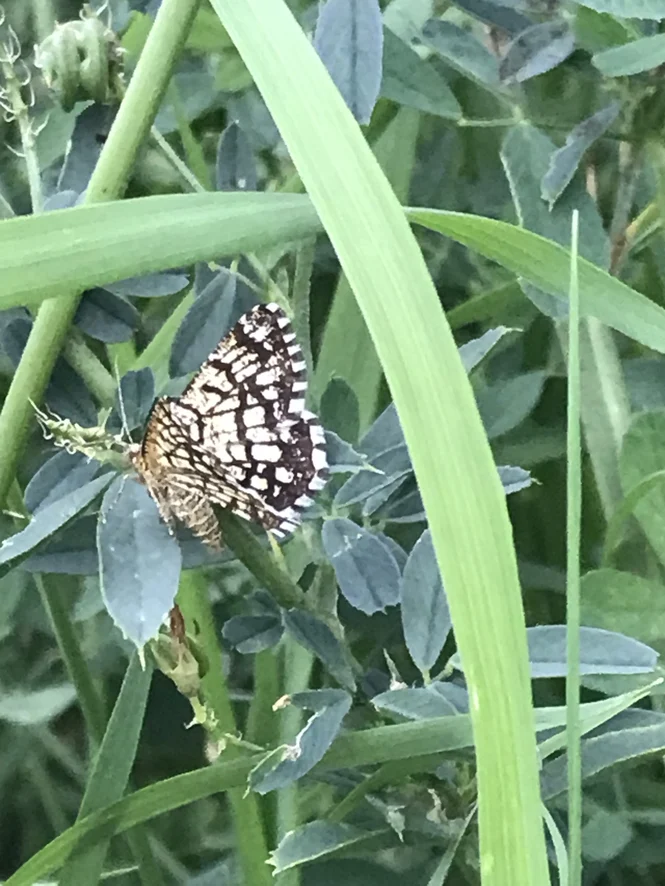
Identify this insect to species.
Chiasmia clathrata
